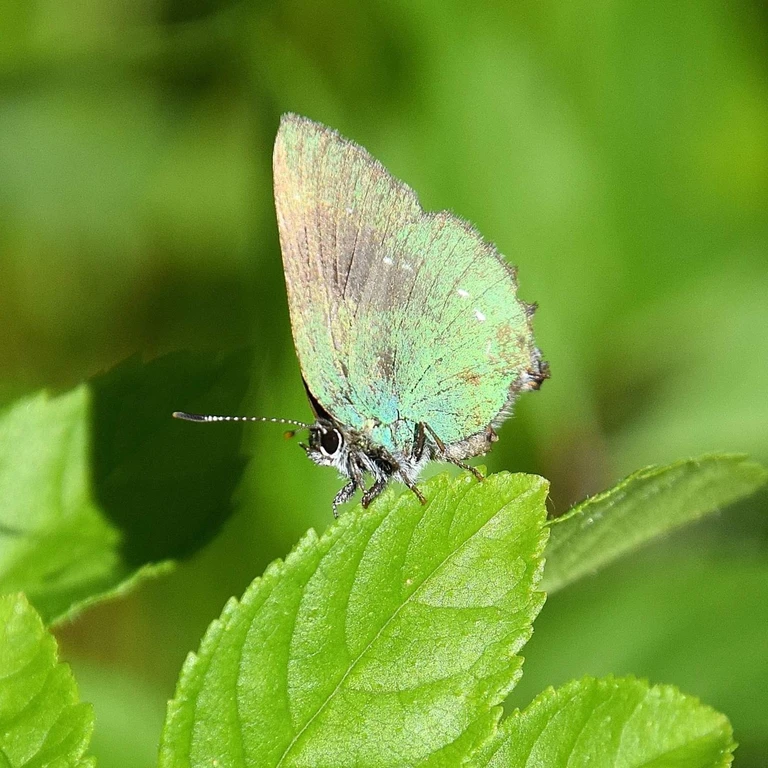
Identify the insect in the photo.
Callophrys rubi
